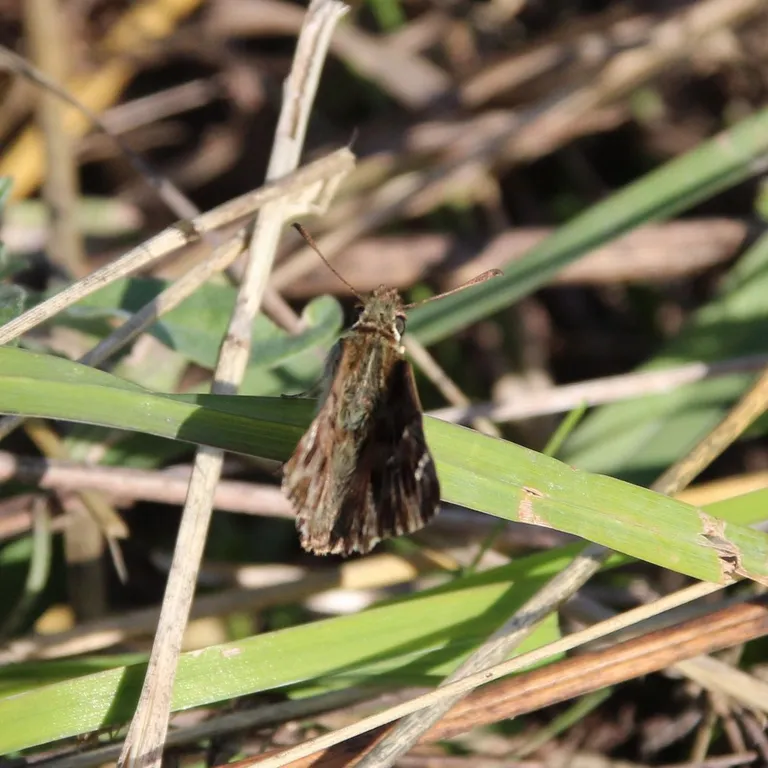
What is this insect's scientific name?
Carcharodus alceae
